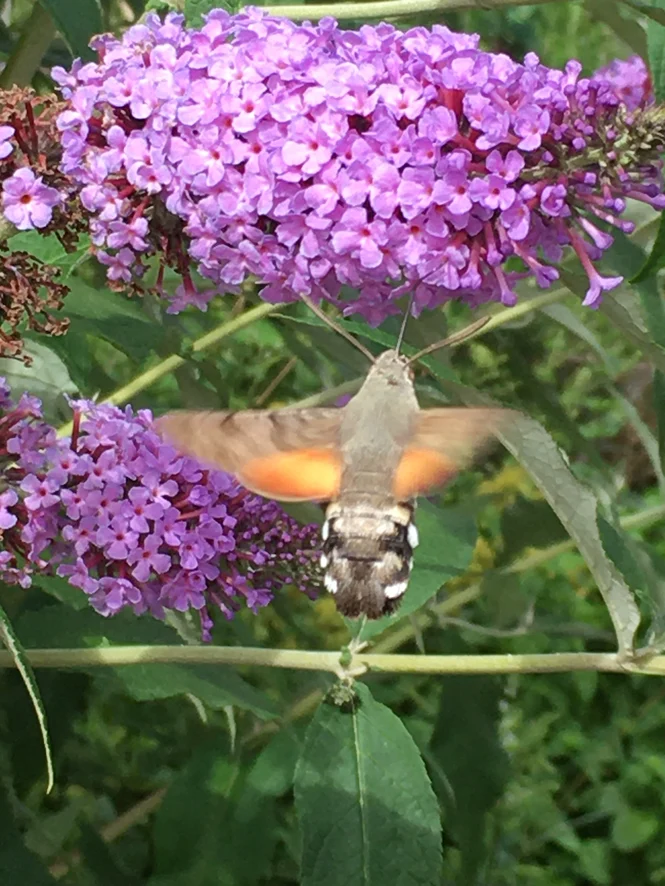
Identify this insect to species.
Macroglossum stellatarum
